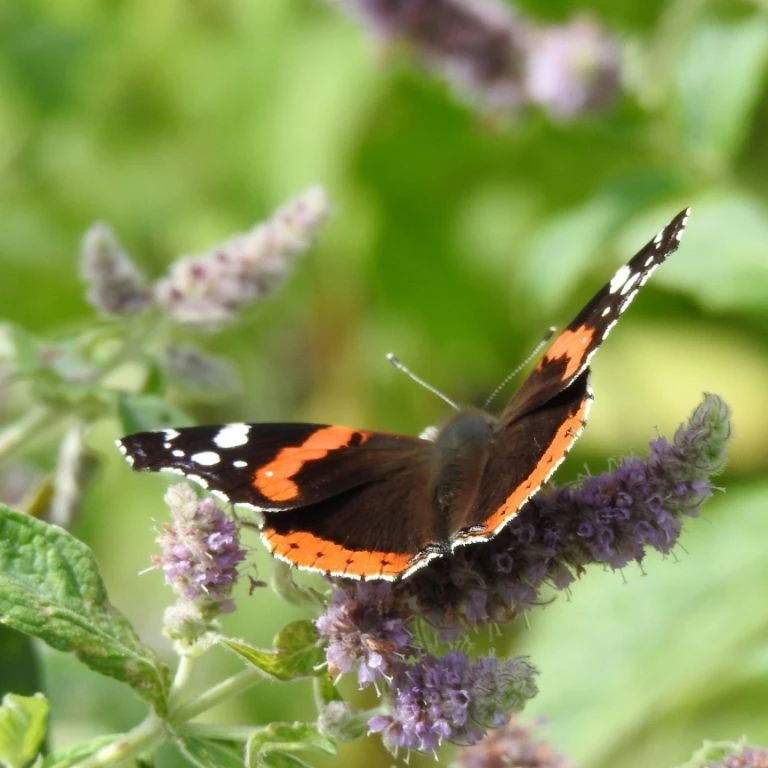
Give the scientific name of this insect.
Vanessa atalanta
